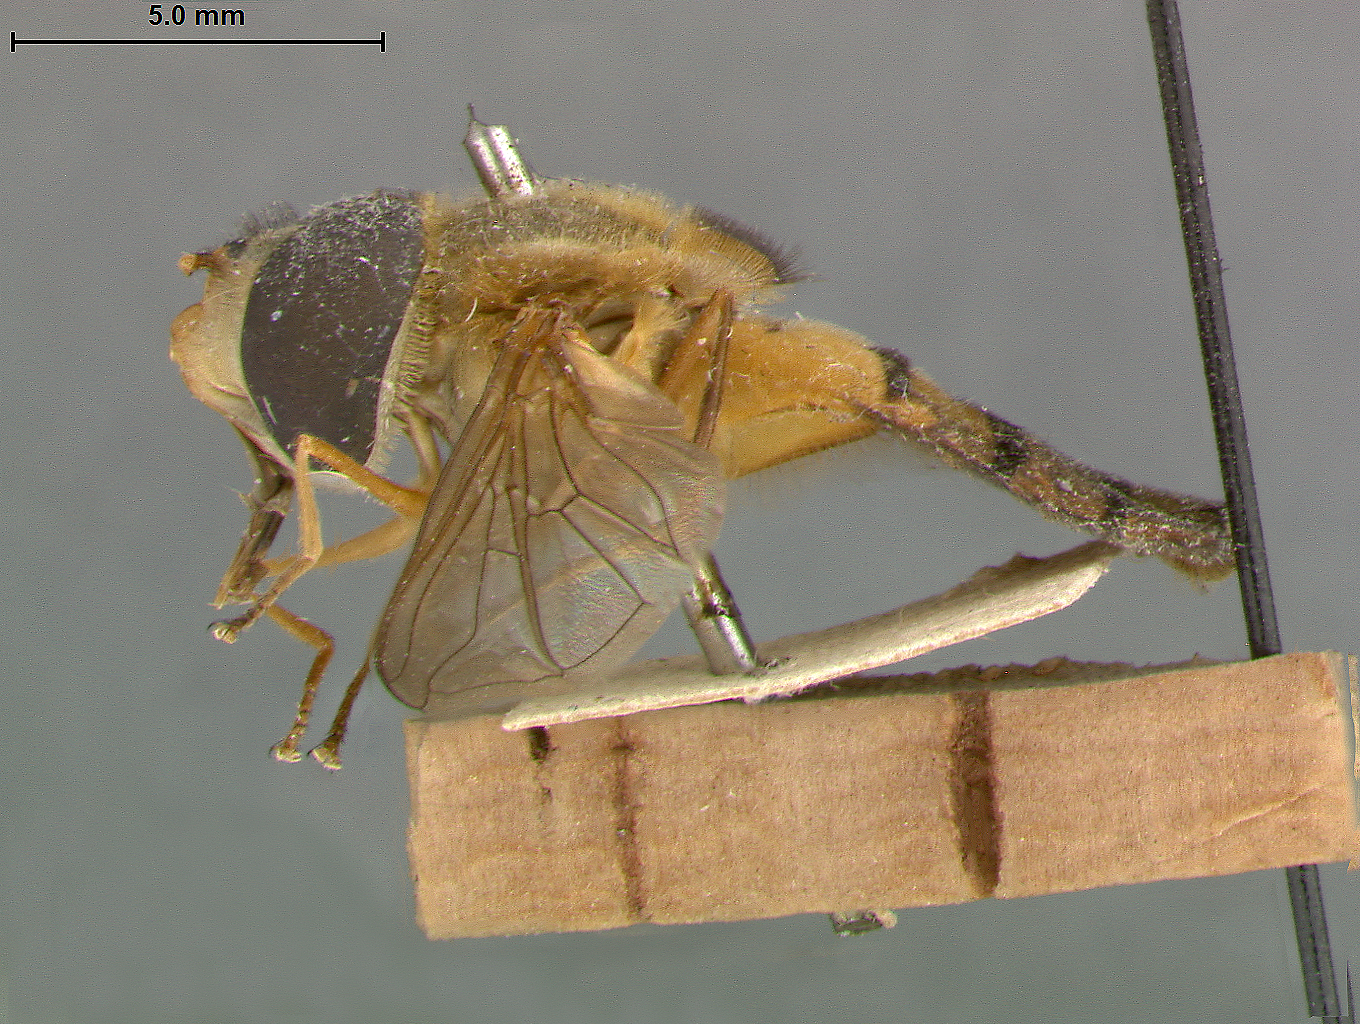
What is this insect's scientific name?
Syrphus porcinus
